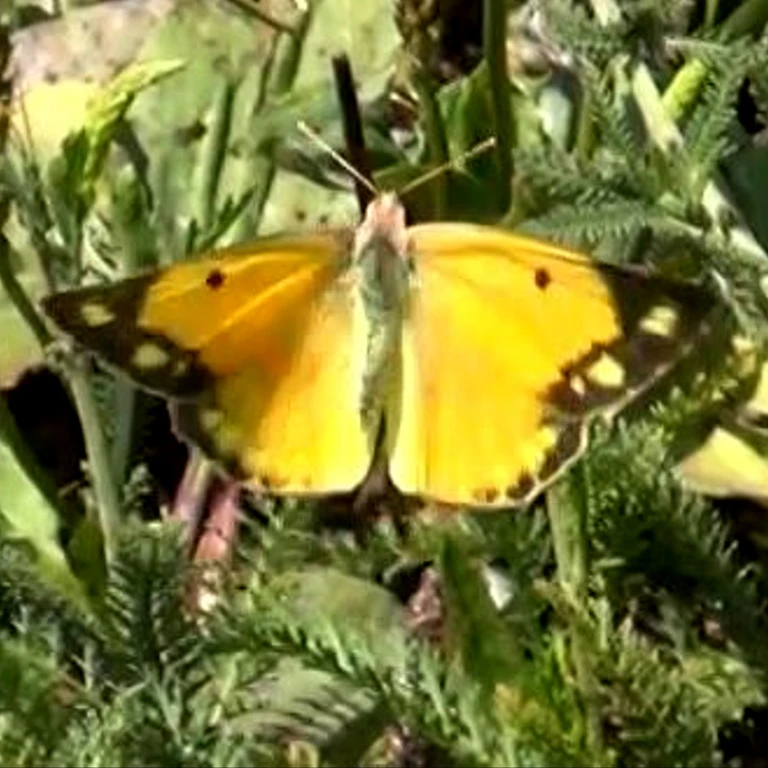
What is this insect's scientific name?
Colias croceus
